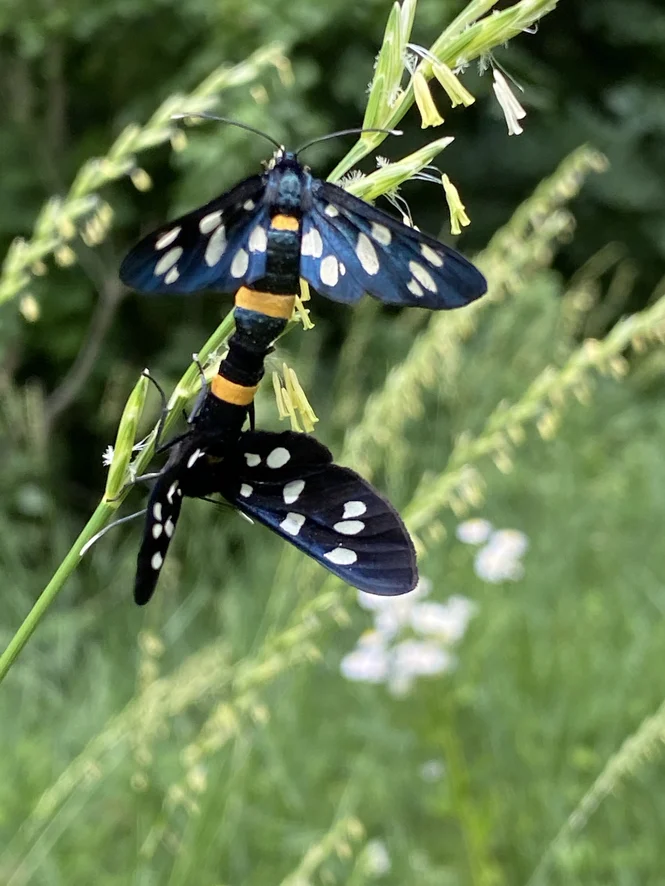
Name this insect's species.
Amata phegea
